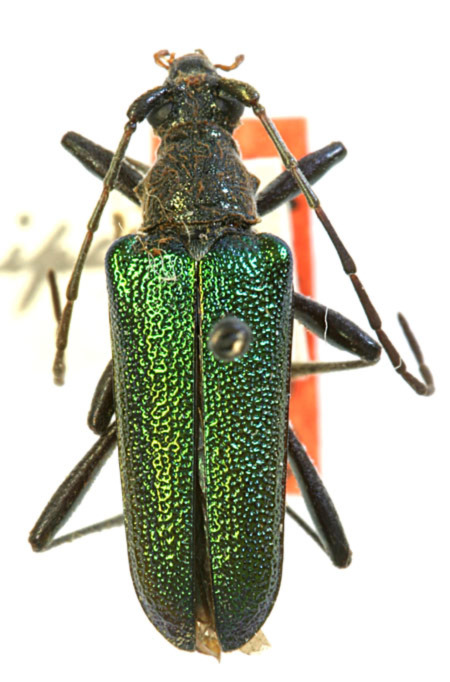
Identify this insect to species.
Anthophilax viridis (also Anthophylax viridis)
